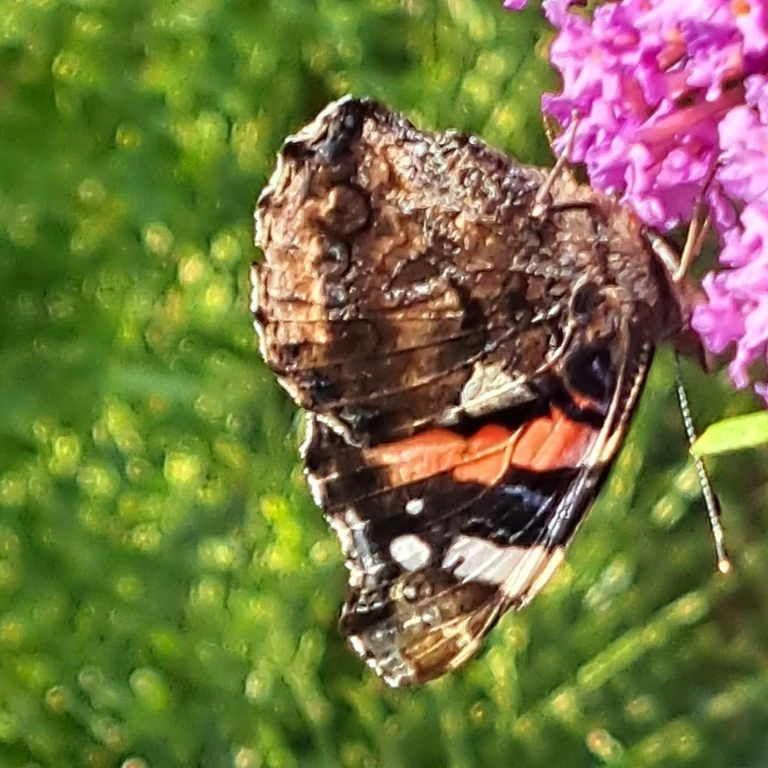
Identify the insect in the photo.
Vanessa atalanta
